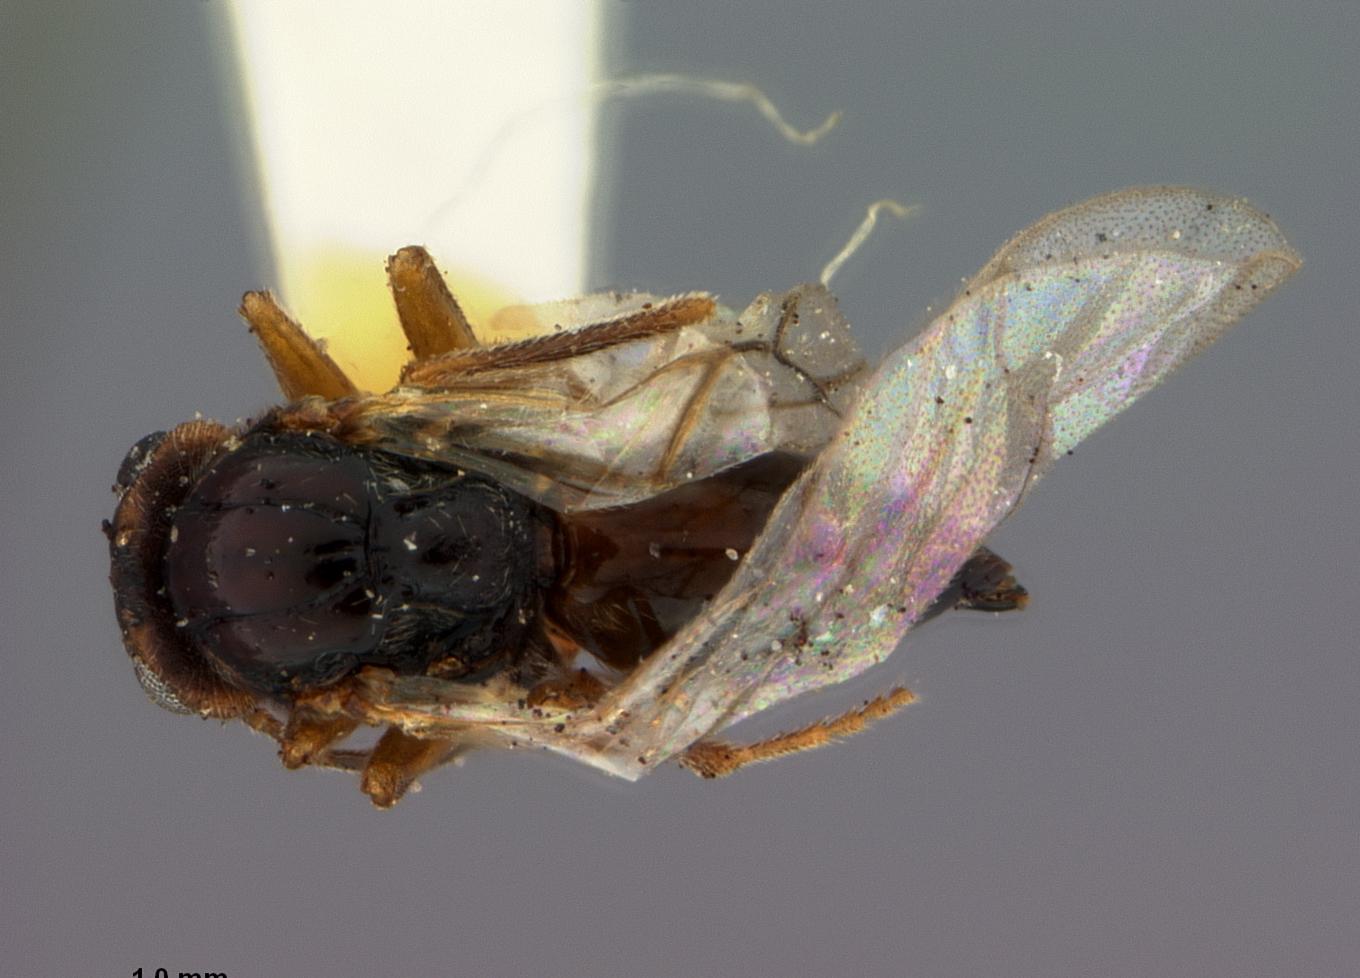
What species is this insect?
Andricus decidua
